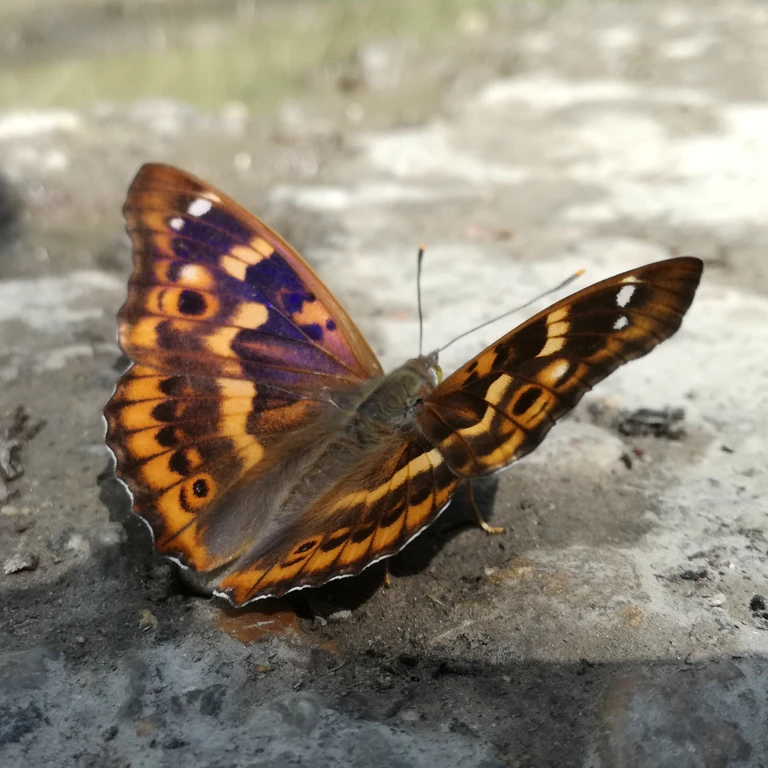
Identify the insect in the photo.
Apatura ilia
